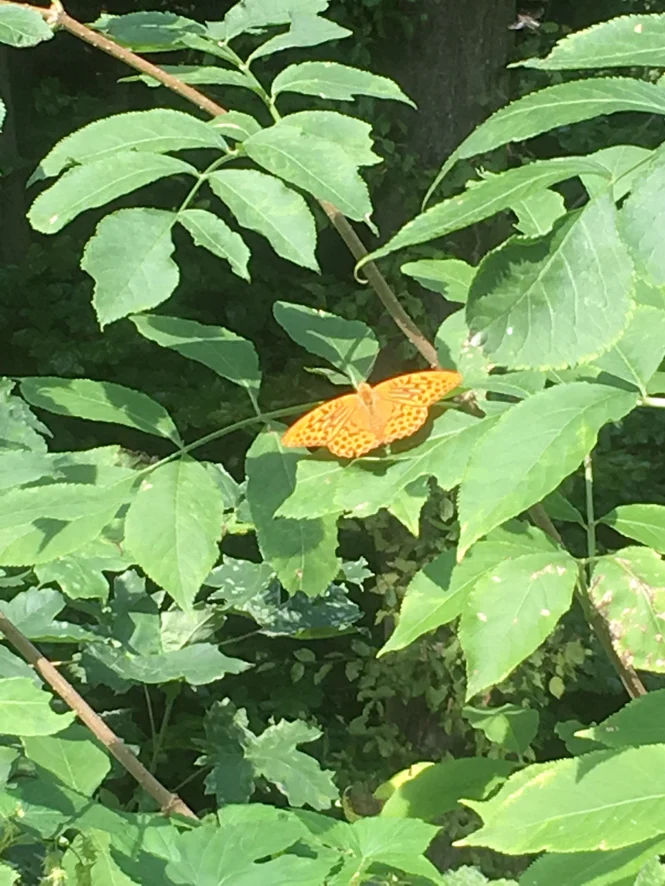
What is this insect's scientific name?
Argynnis paphia
